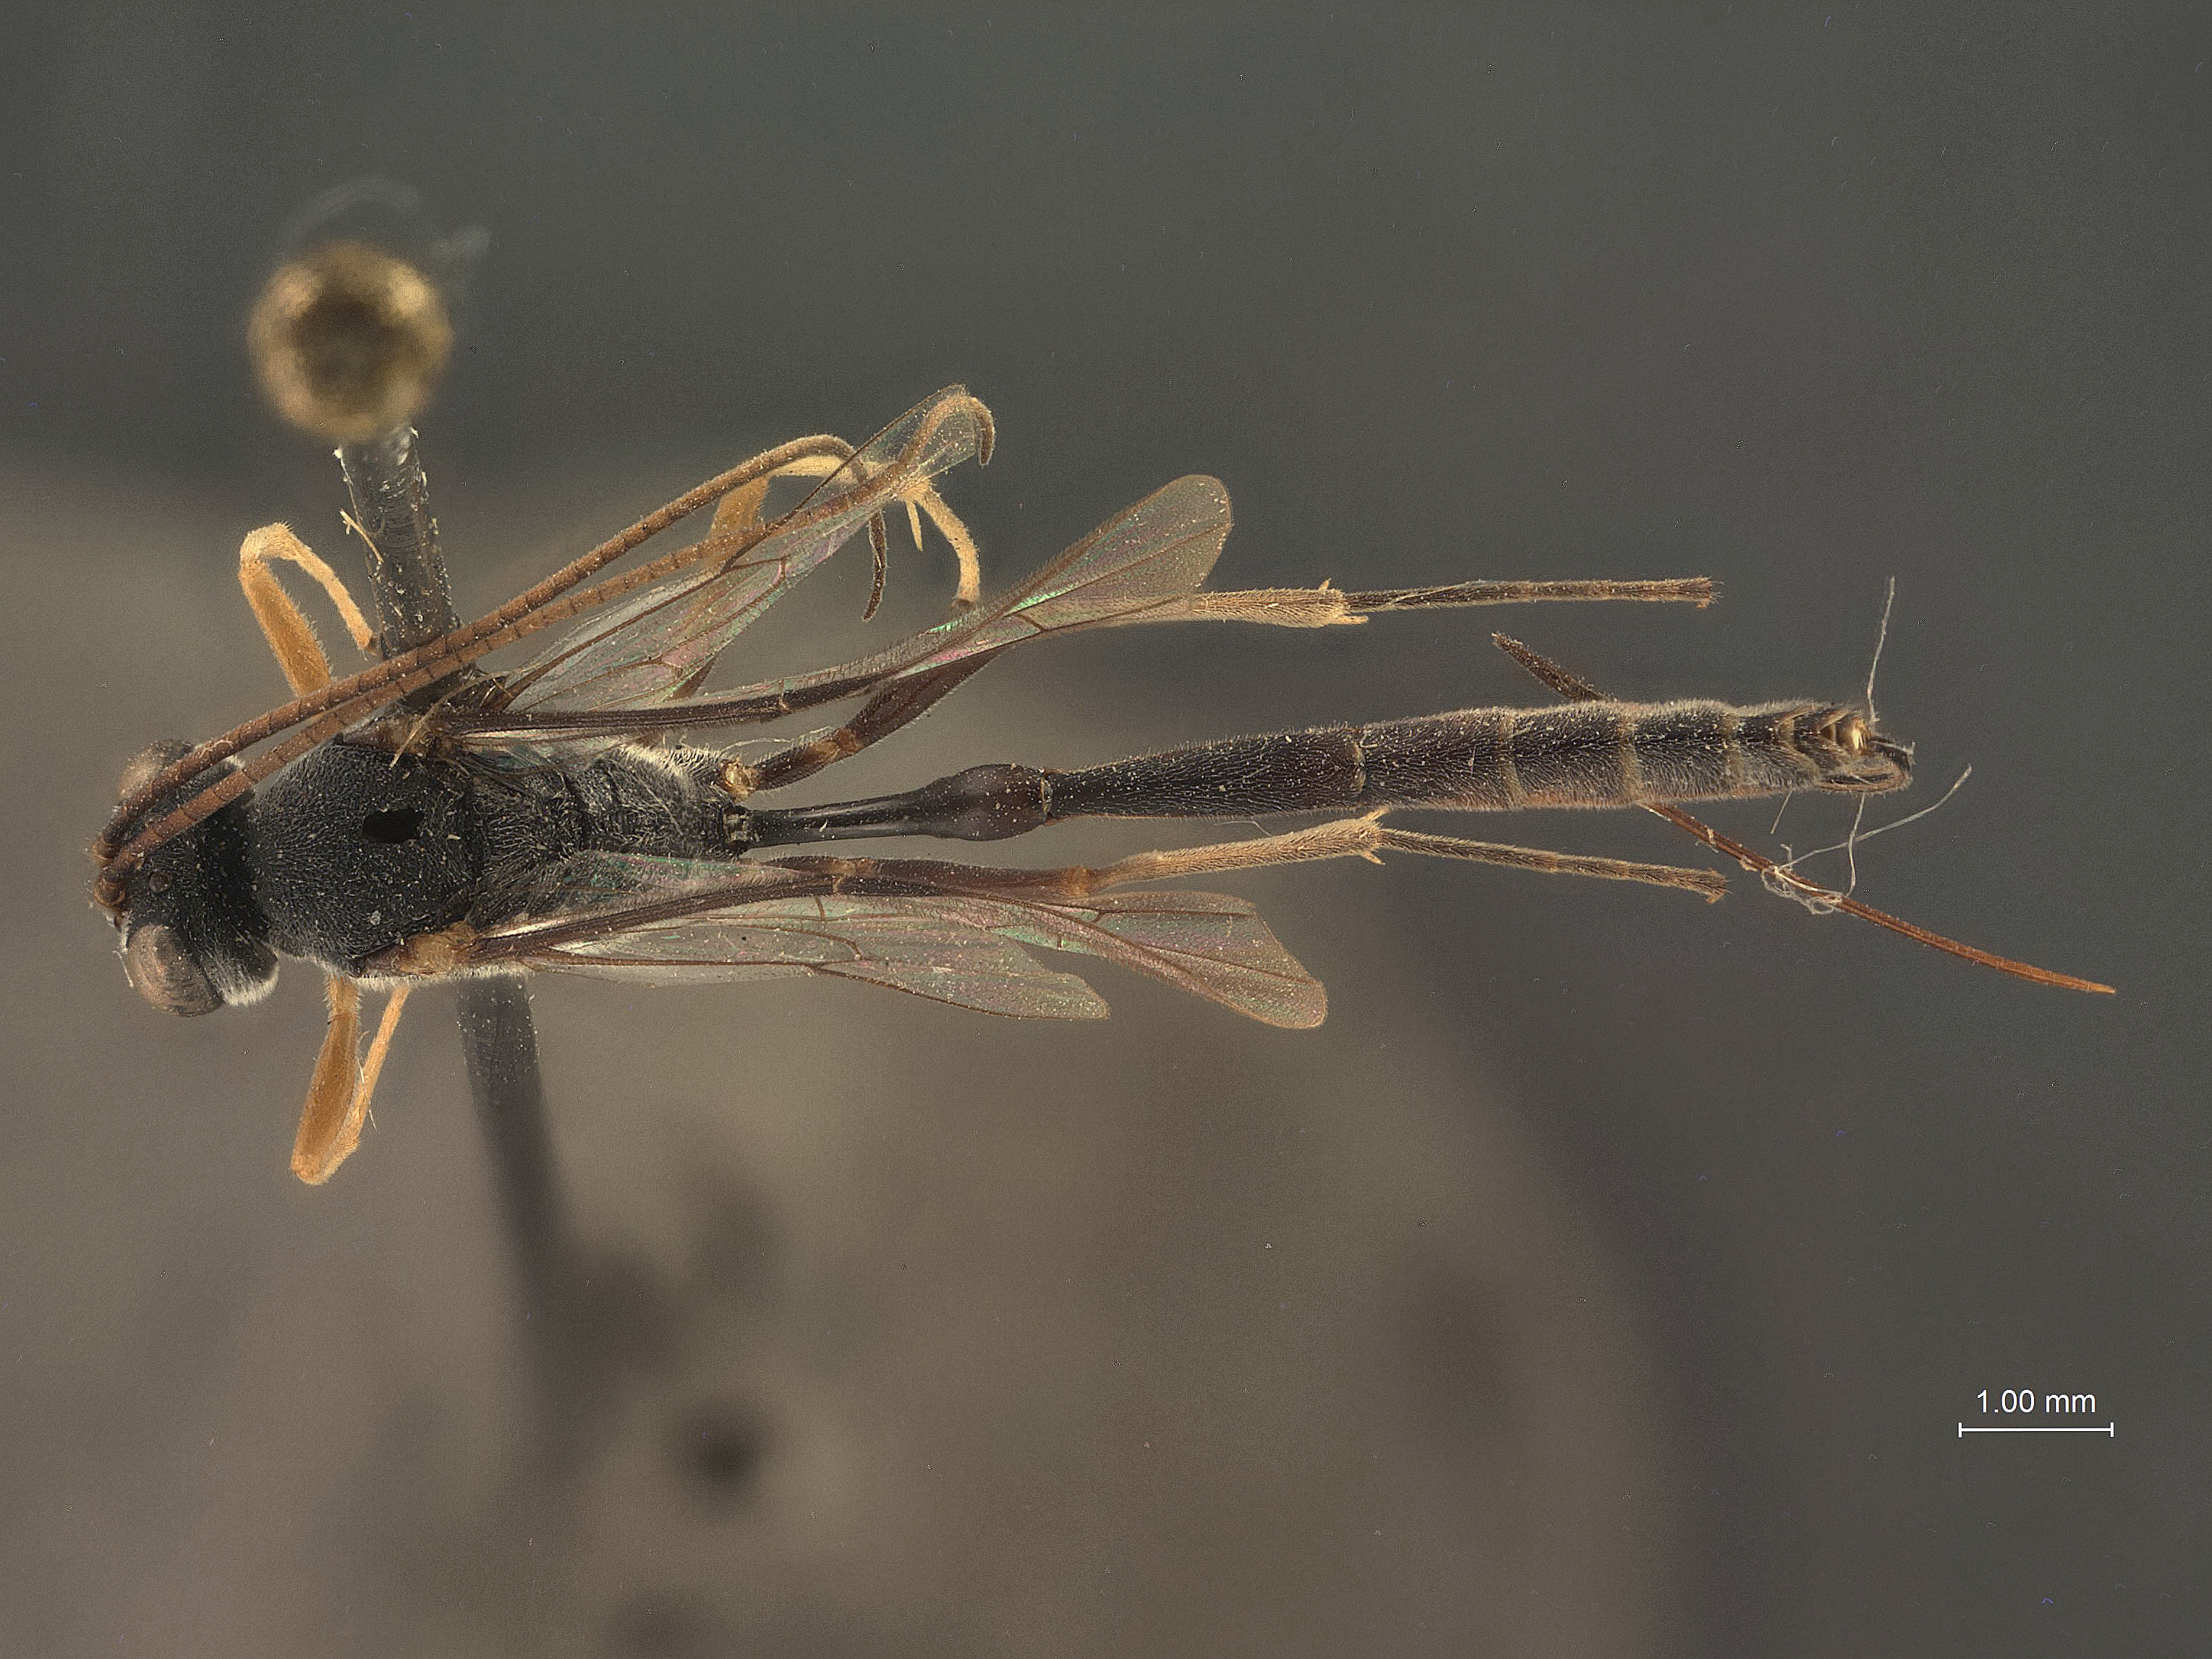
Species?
Venturia nigritegula
